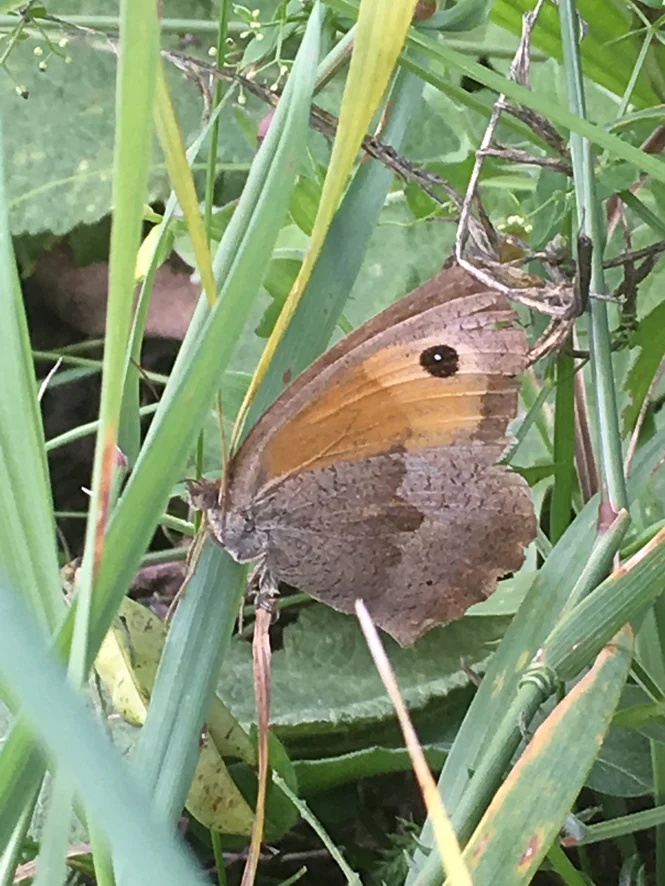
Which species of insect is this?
Maniola jurtina
